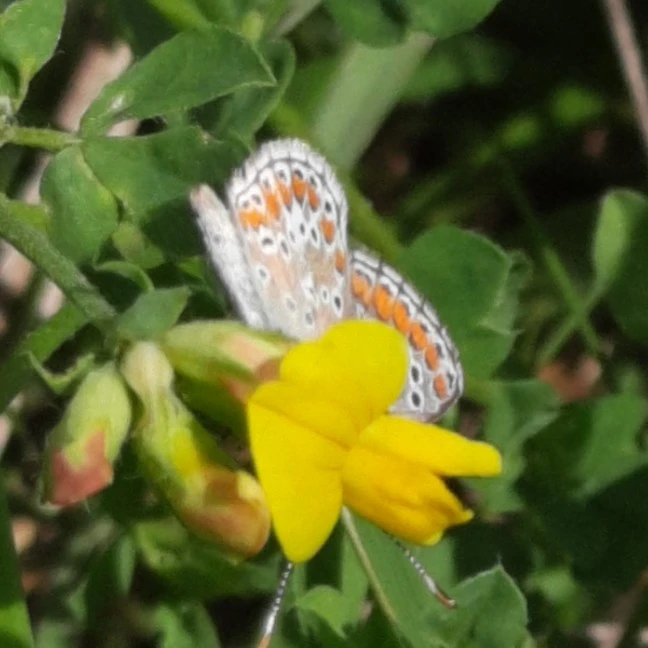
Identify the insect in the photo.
Aricia agestis/artaxerxes
